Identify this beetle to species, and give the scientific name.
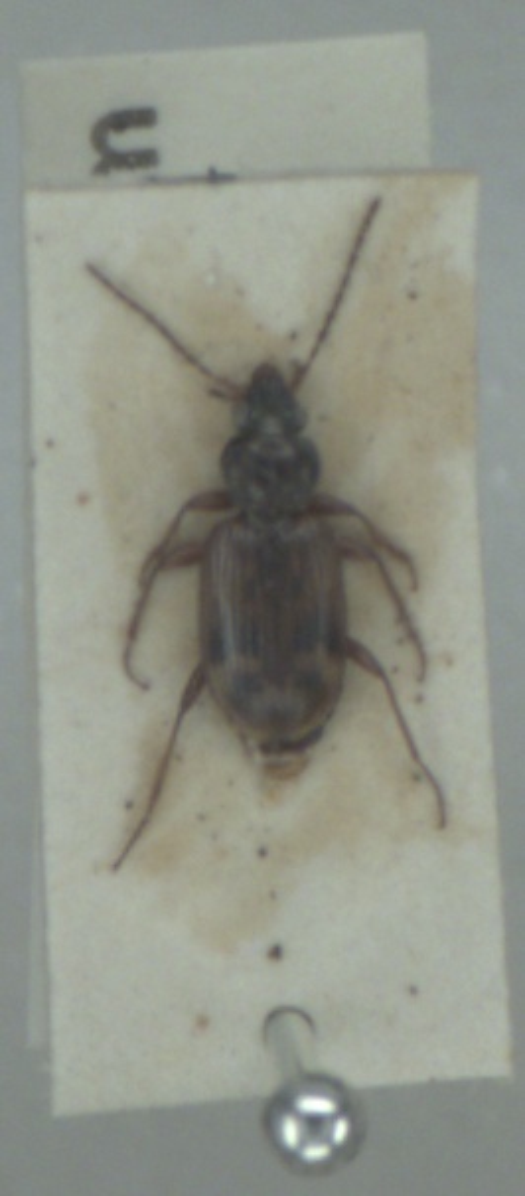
Bembidion dentellum
